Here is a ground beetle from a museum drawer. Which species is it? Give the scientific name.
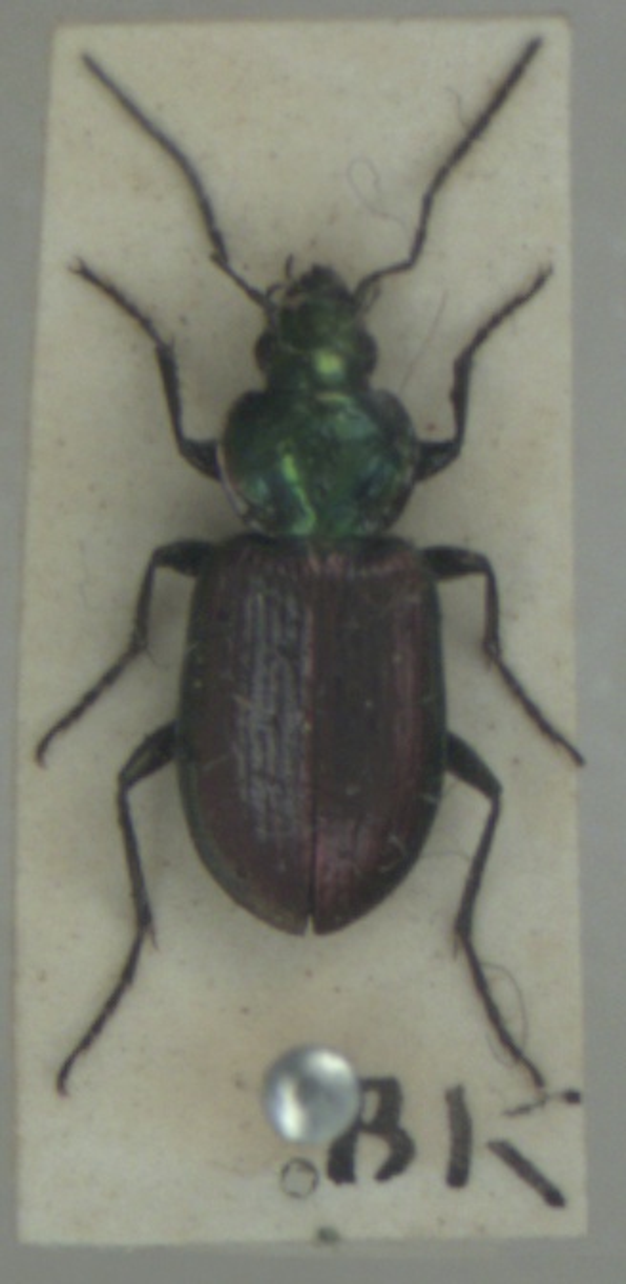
Agonum sexpunctatum
